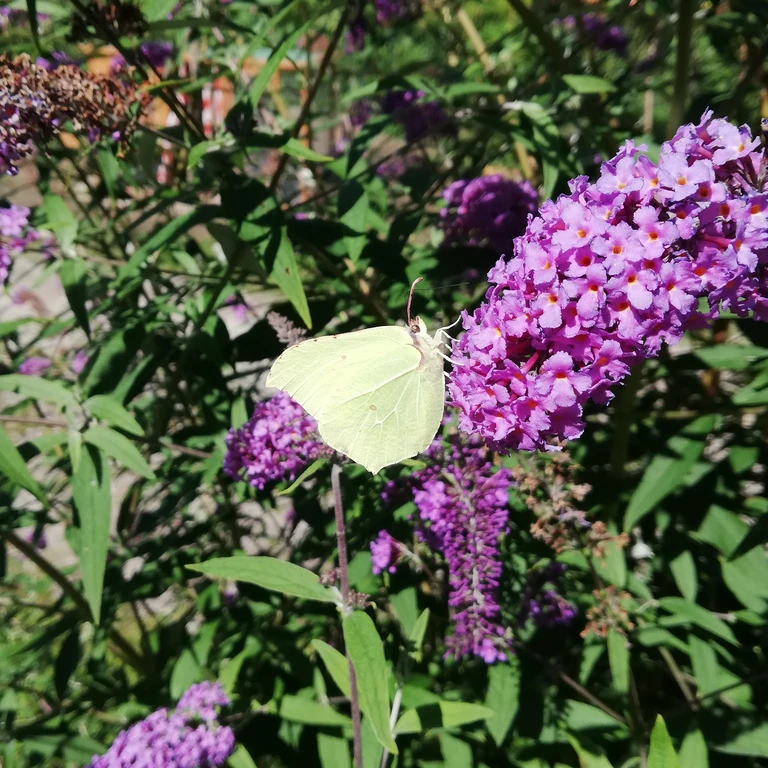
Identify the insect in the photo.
Gonepteryx rhamni
